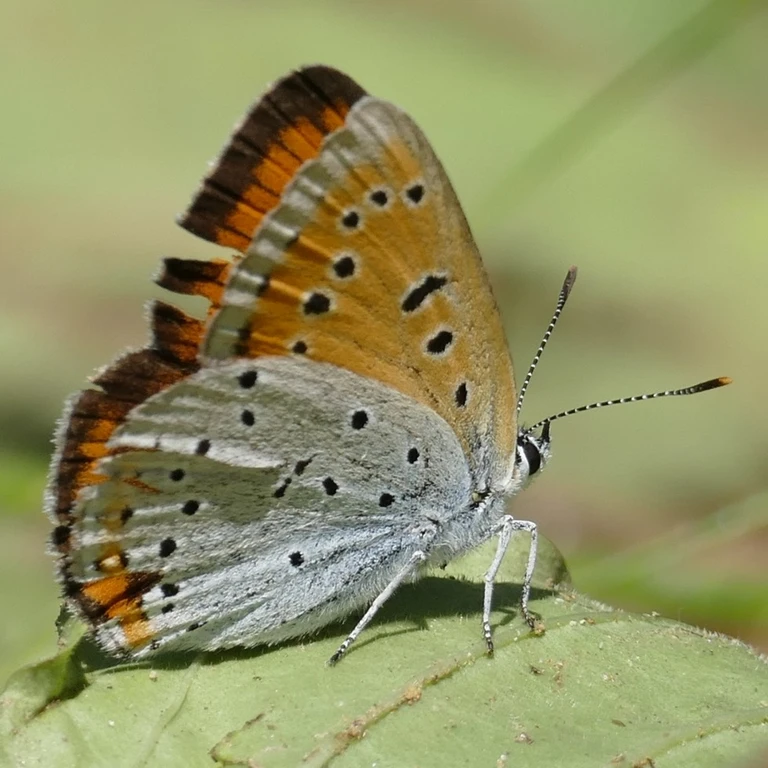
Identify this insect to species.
Lycaena dispar
